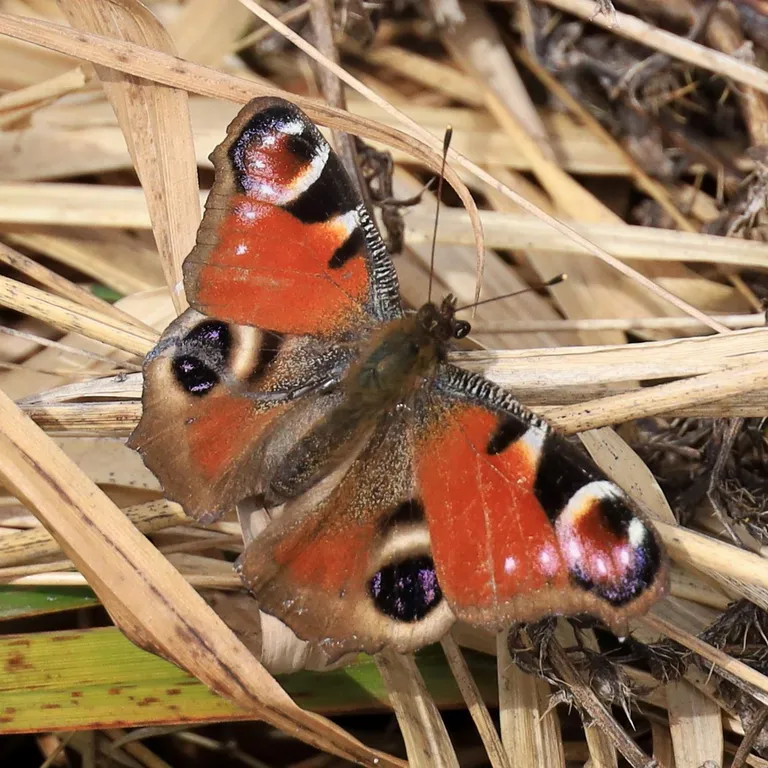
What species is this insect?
Aglais io
